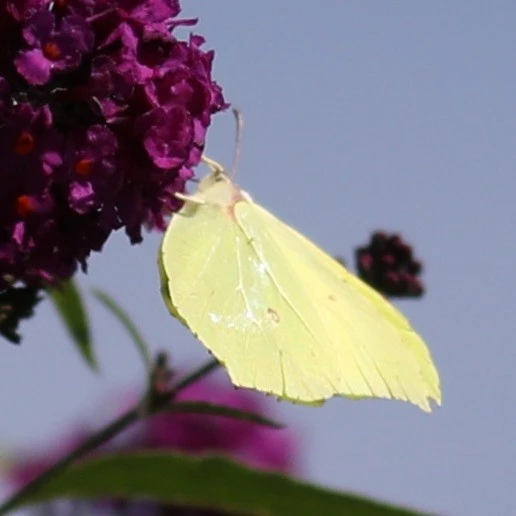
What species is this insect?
Gonepteryx rhamni
